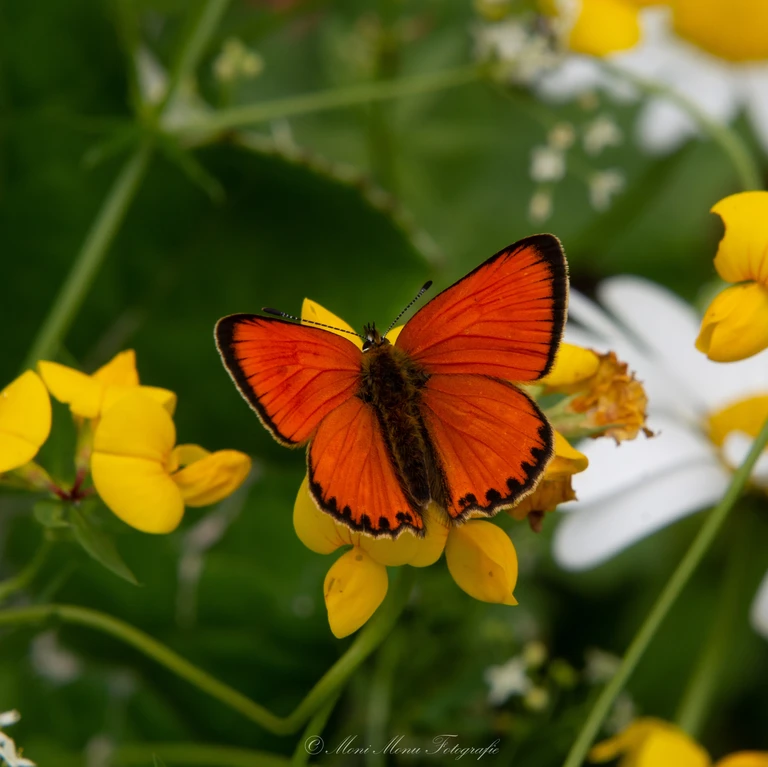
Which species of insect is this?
Lycaena virgaureae
